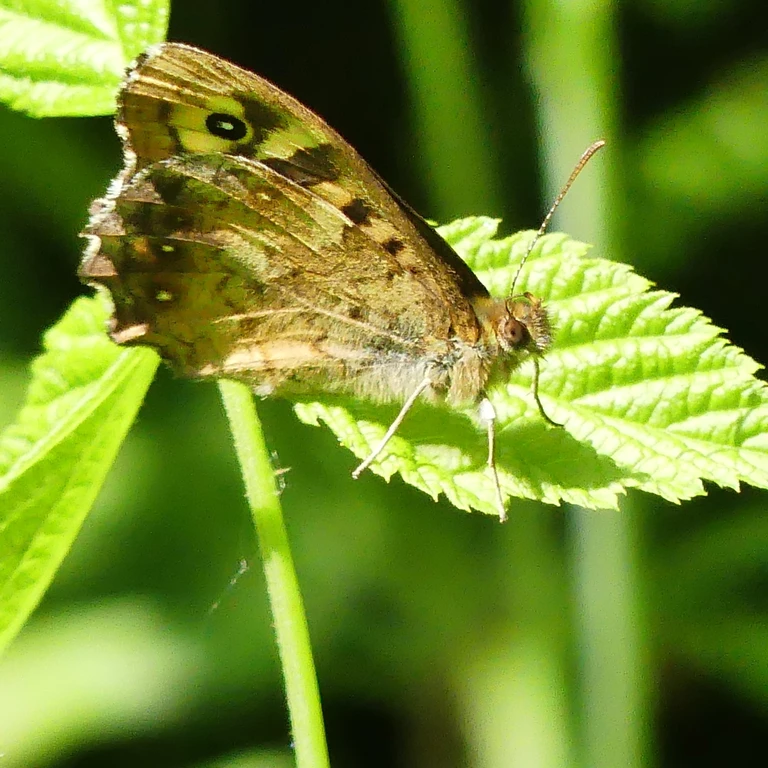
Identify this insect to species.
Pararge aegeria
